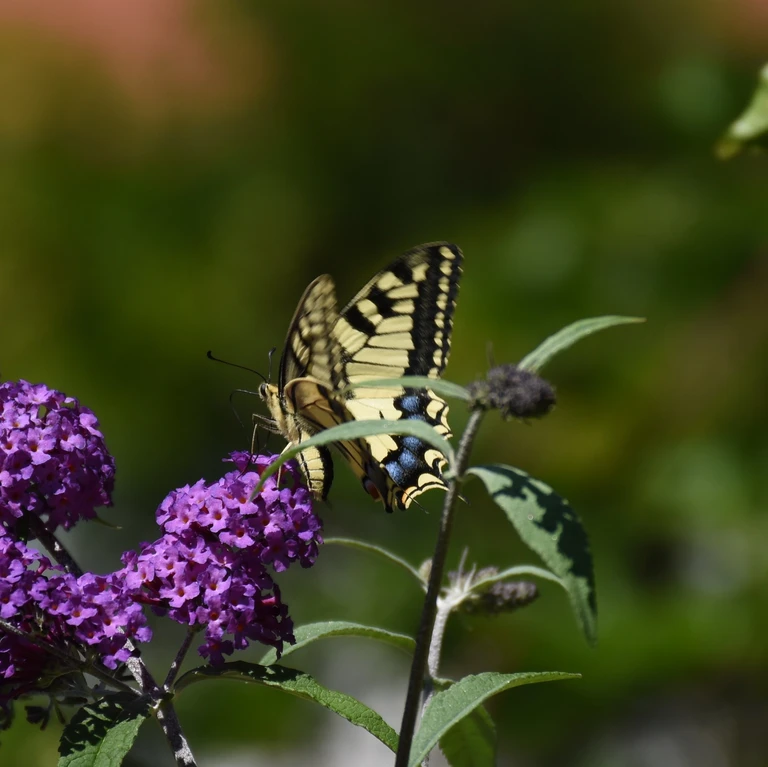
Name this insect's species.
Papilio machaon
